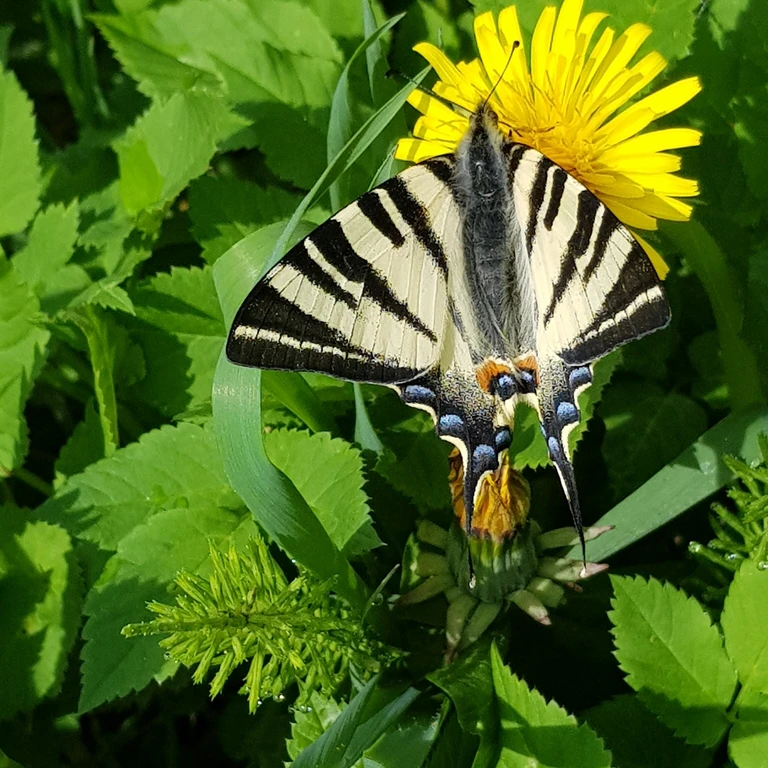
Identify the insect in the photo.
Iphiclides podalirius
